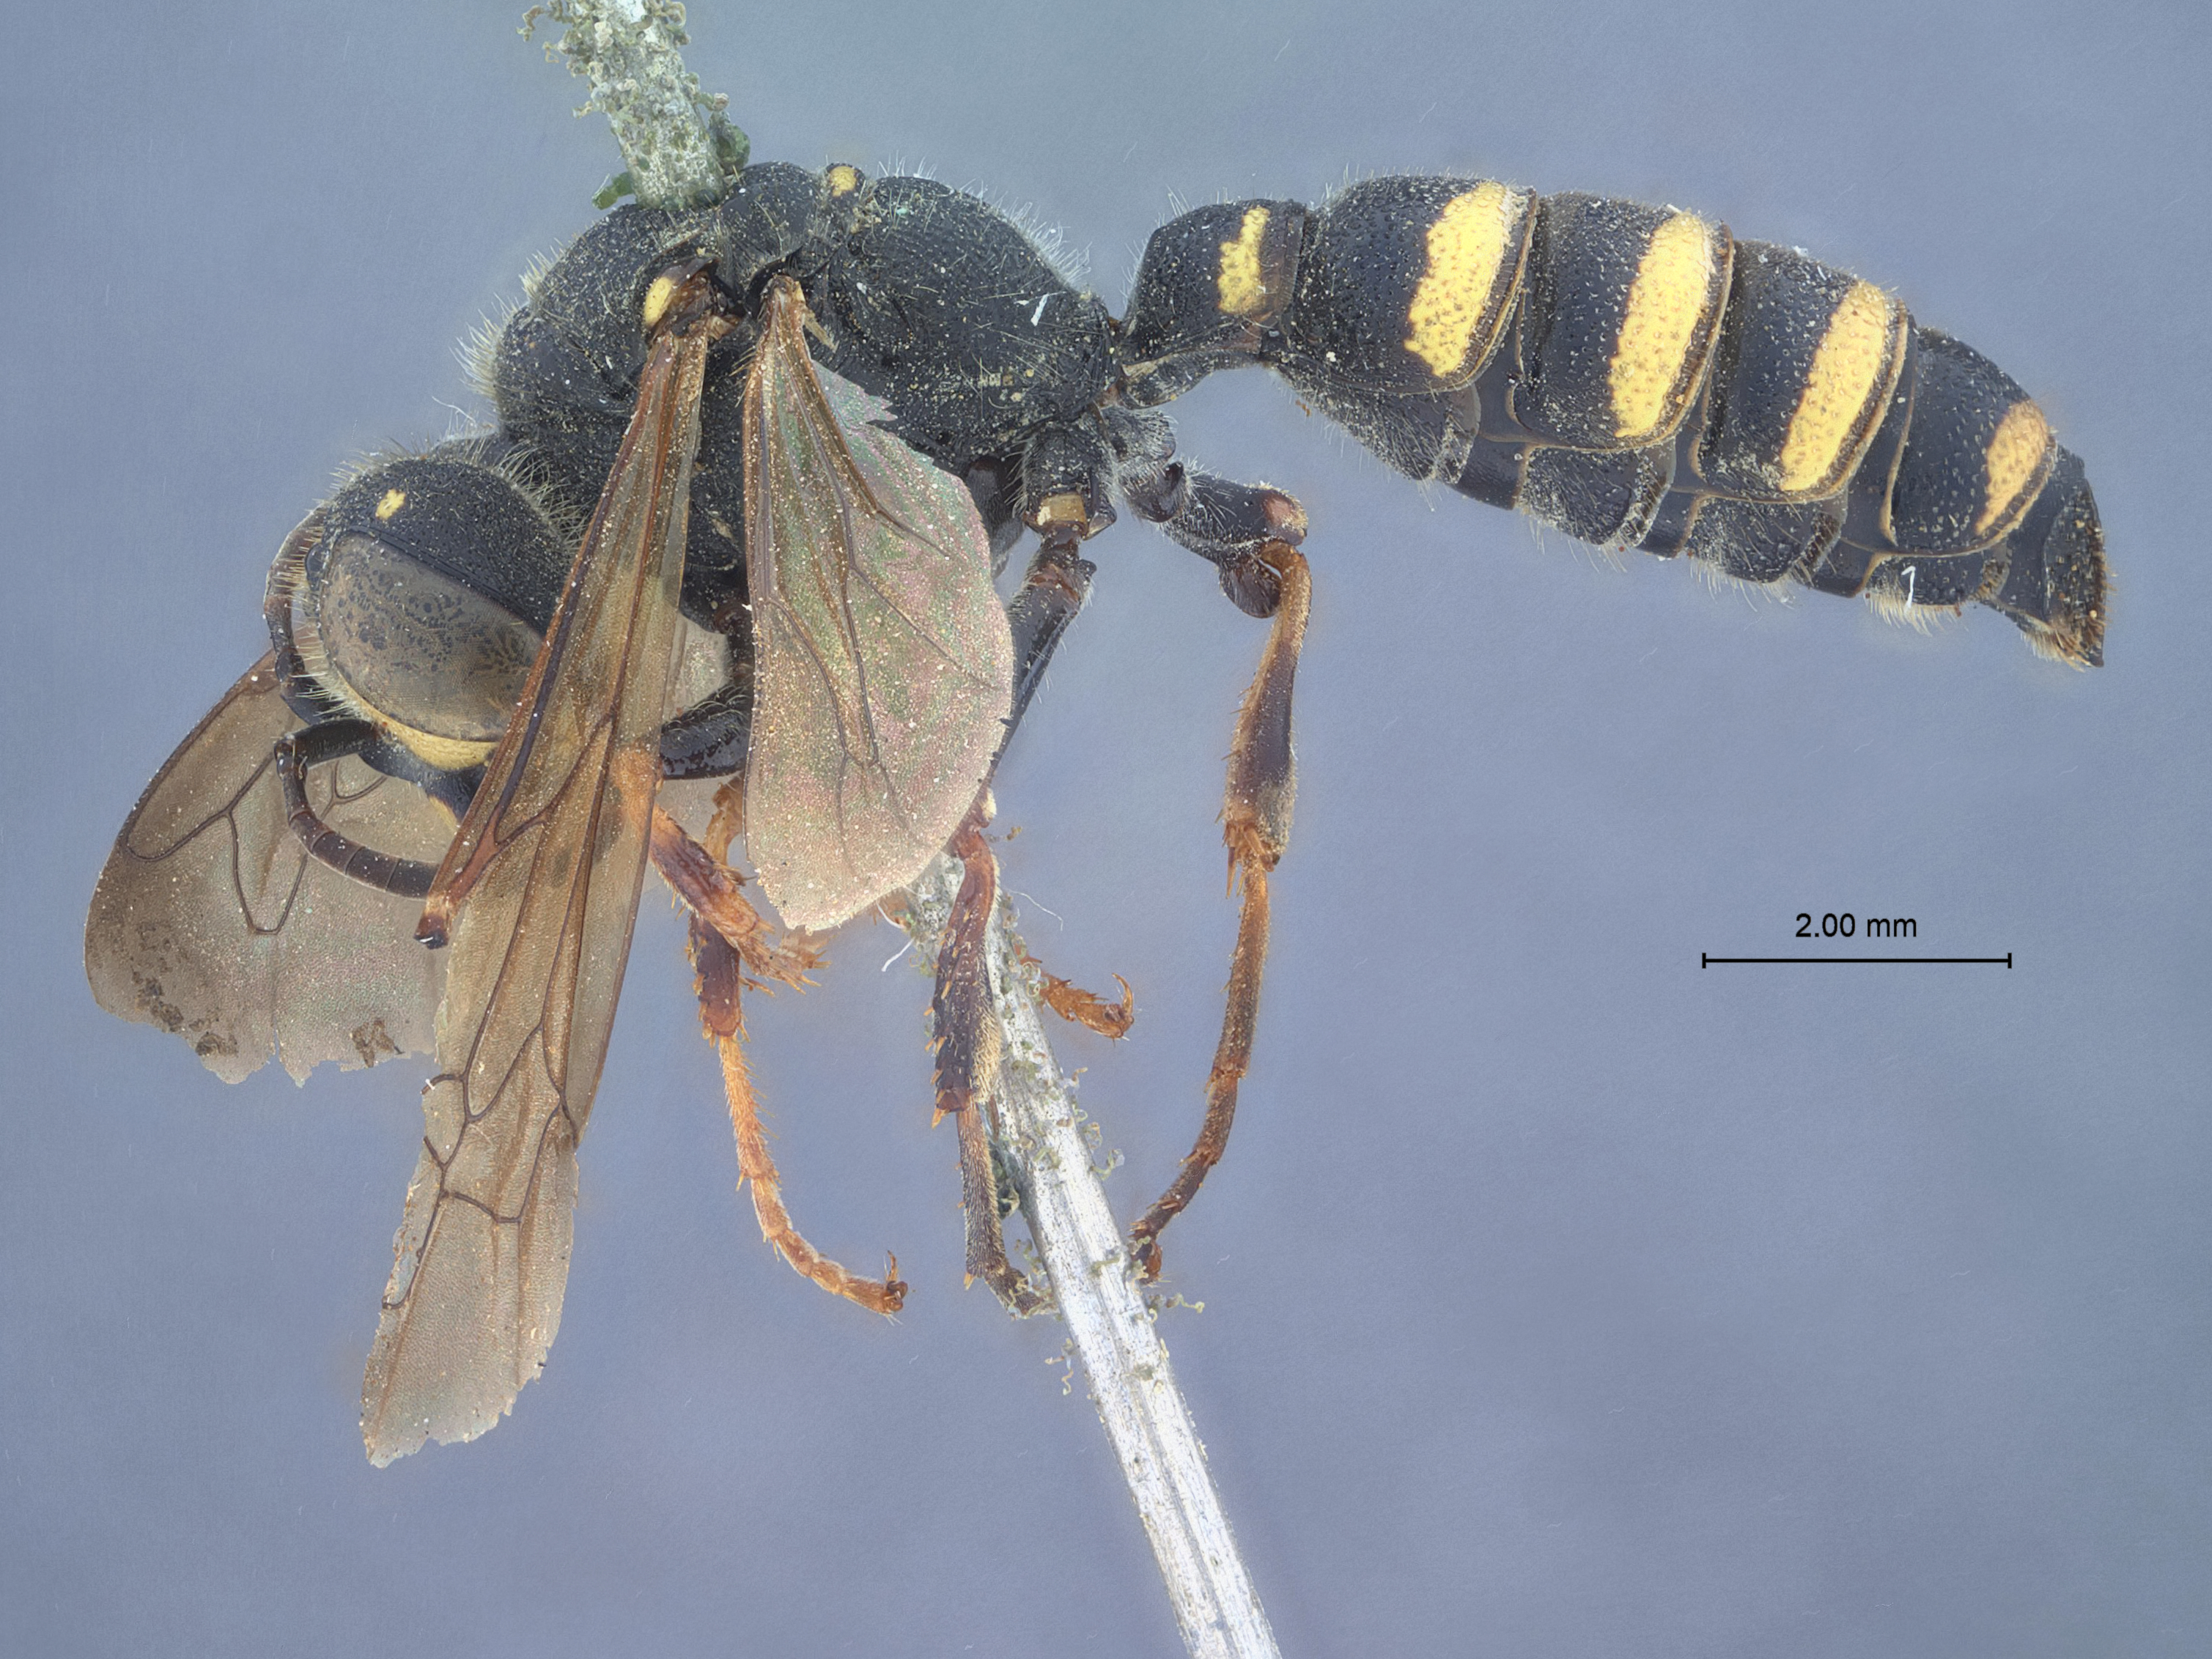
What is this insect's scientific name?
Cerceris hokkanzana
